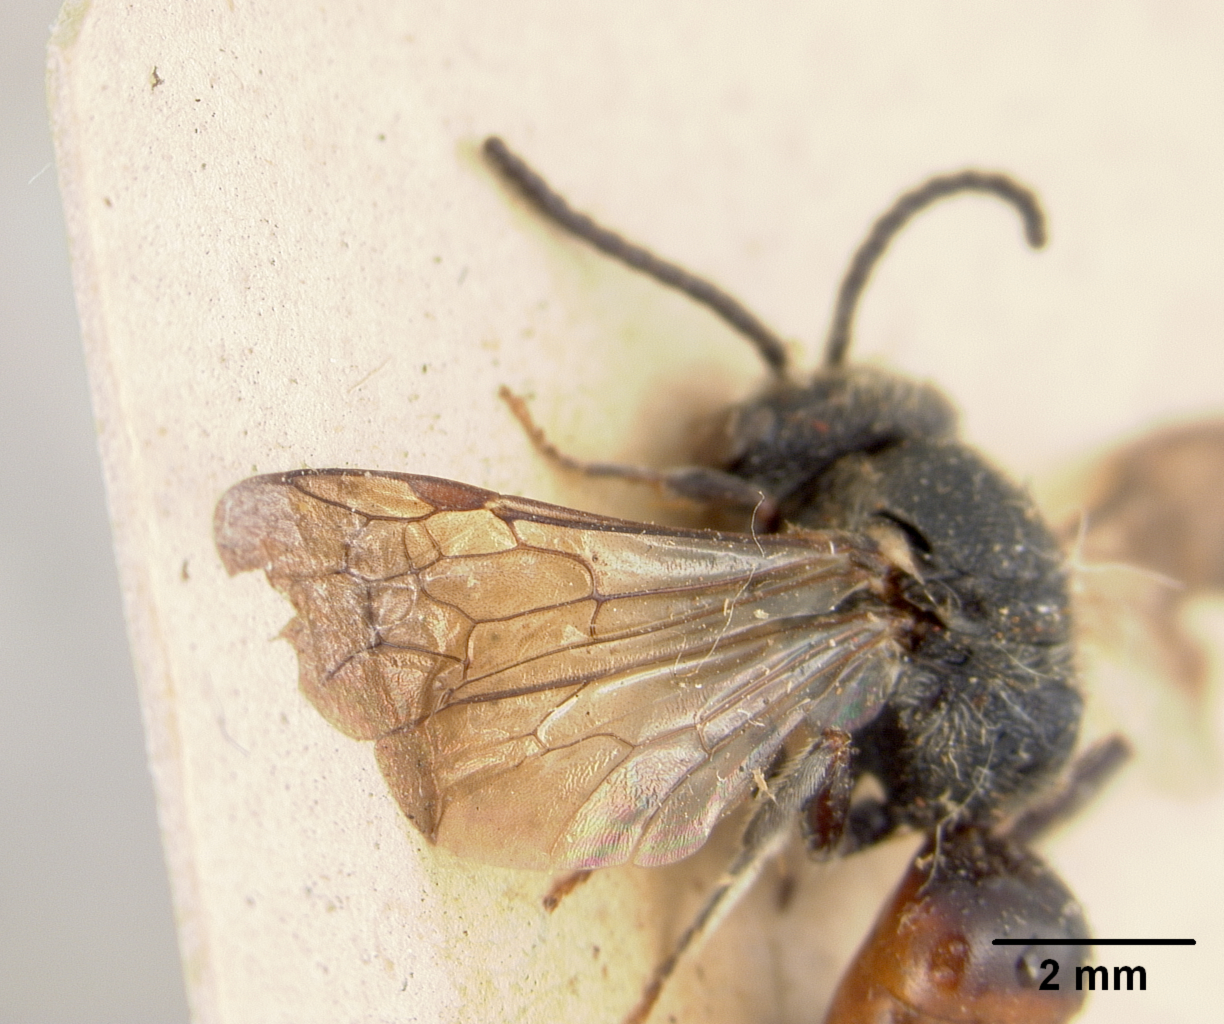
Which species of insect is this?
Sphecodes japonicus
